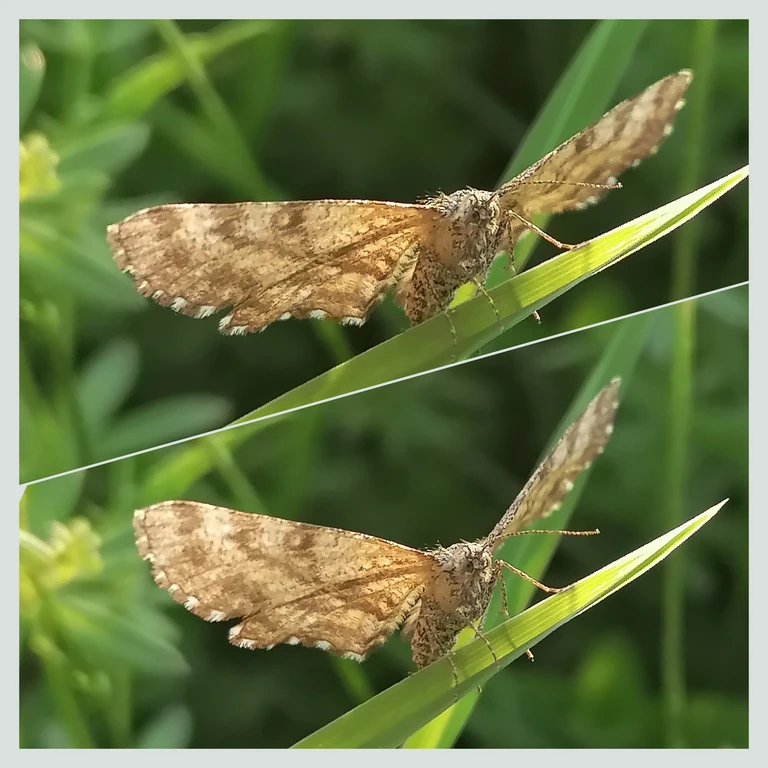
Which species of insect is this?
Ematurga atomaria
